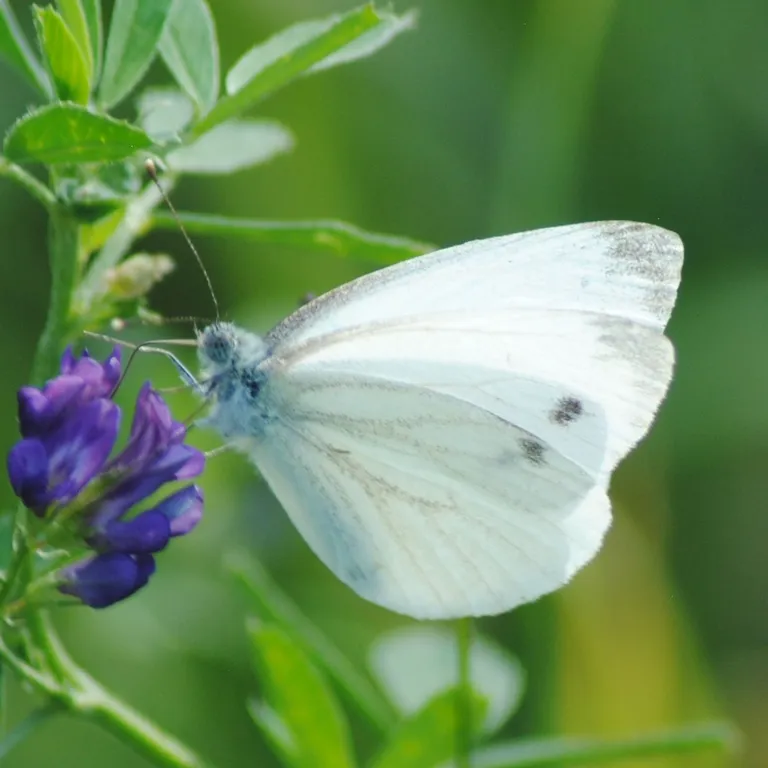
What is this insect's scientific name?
Pieris napi
